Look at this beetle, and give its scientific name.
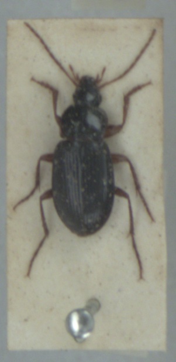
Calathus micropterus
